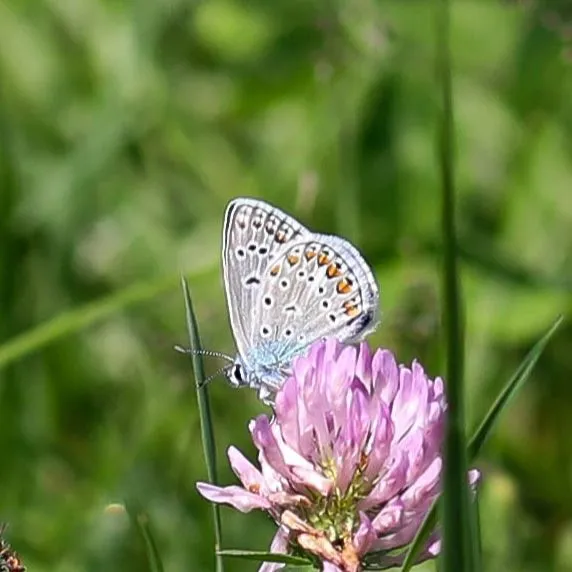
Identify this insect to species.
Polyommatus icarus
